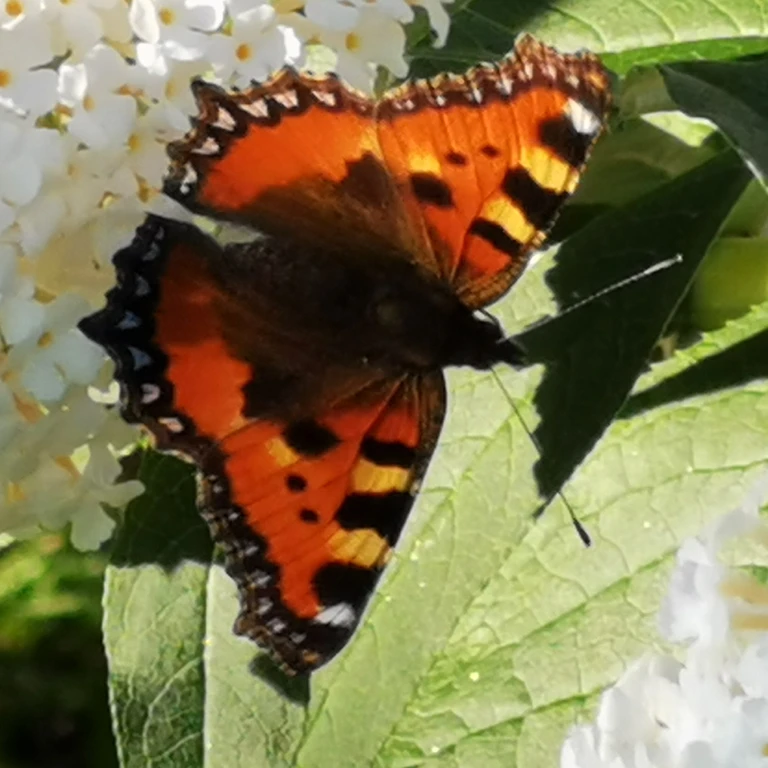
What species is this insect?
Aglais urticae
